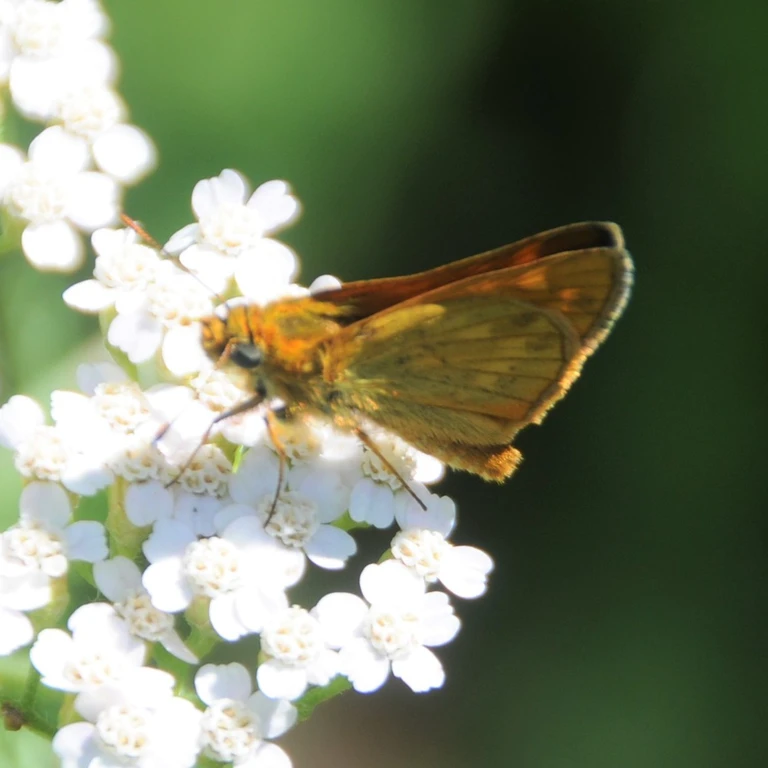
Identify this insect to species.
Ochlodes sylvanus (also Ochlodes venata)
